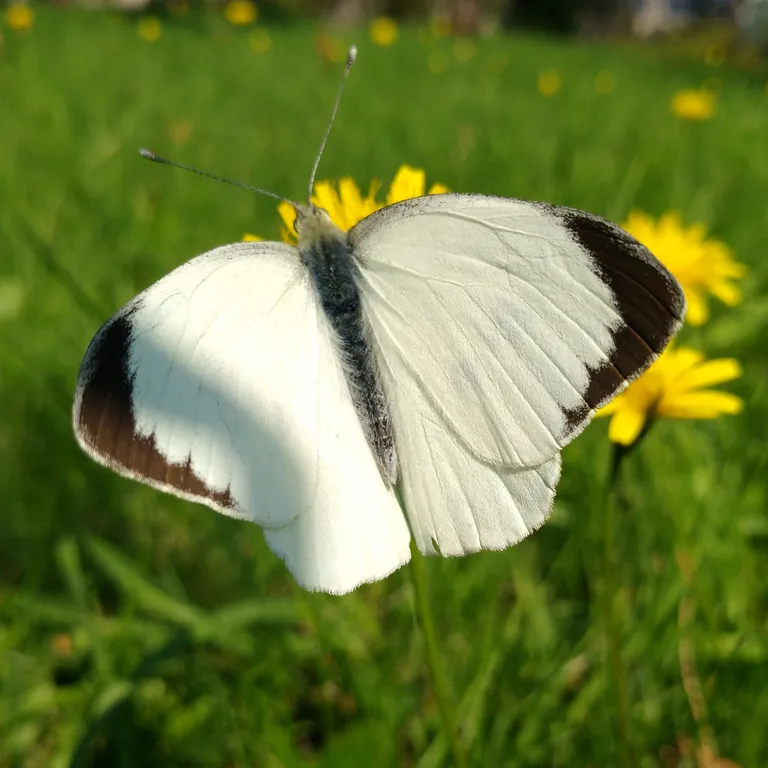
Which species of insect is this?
Pieris brassicae
